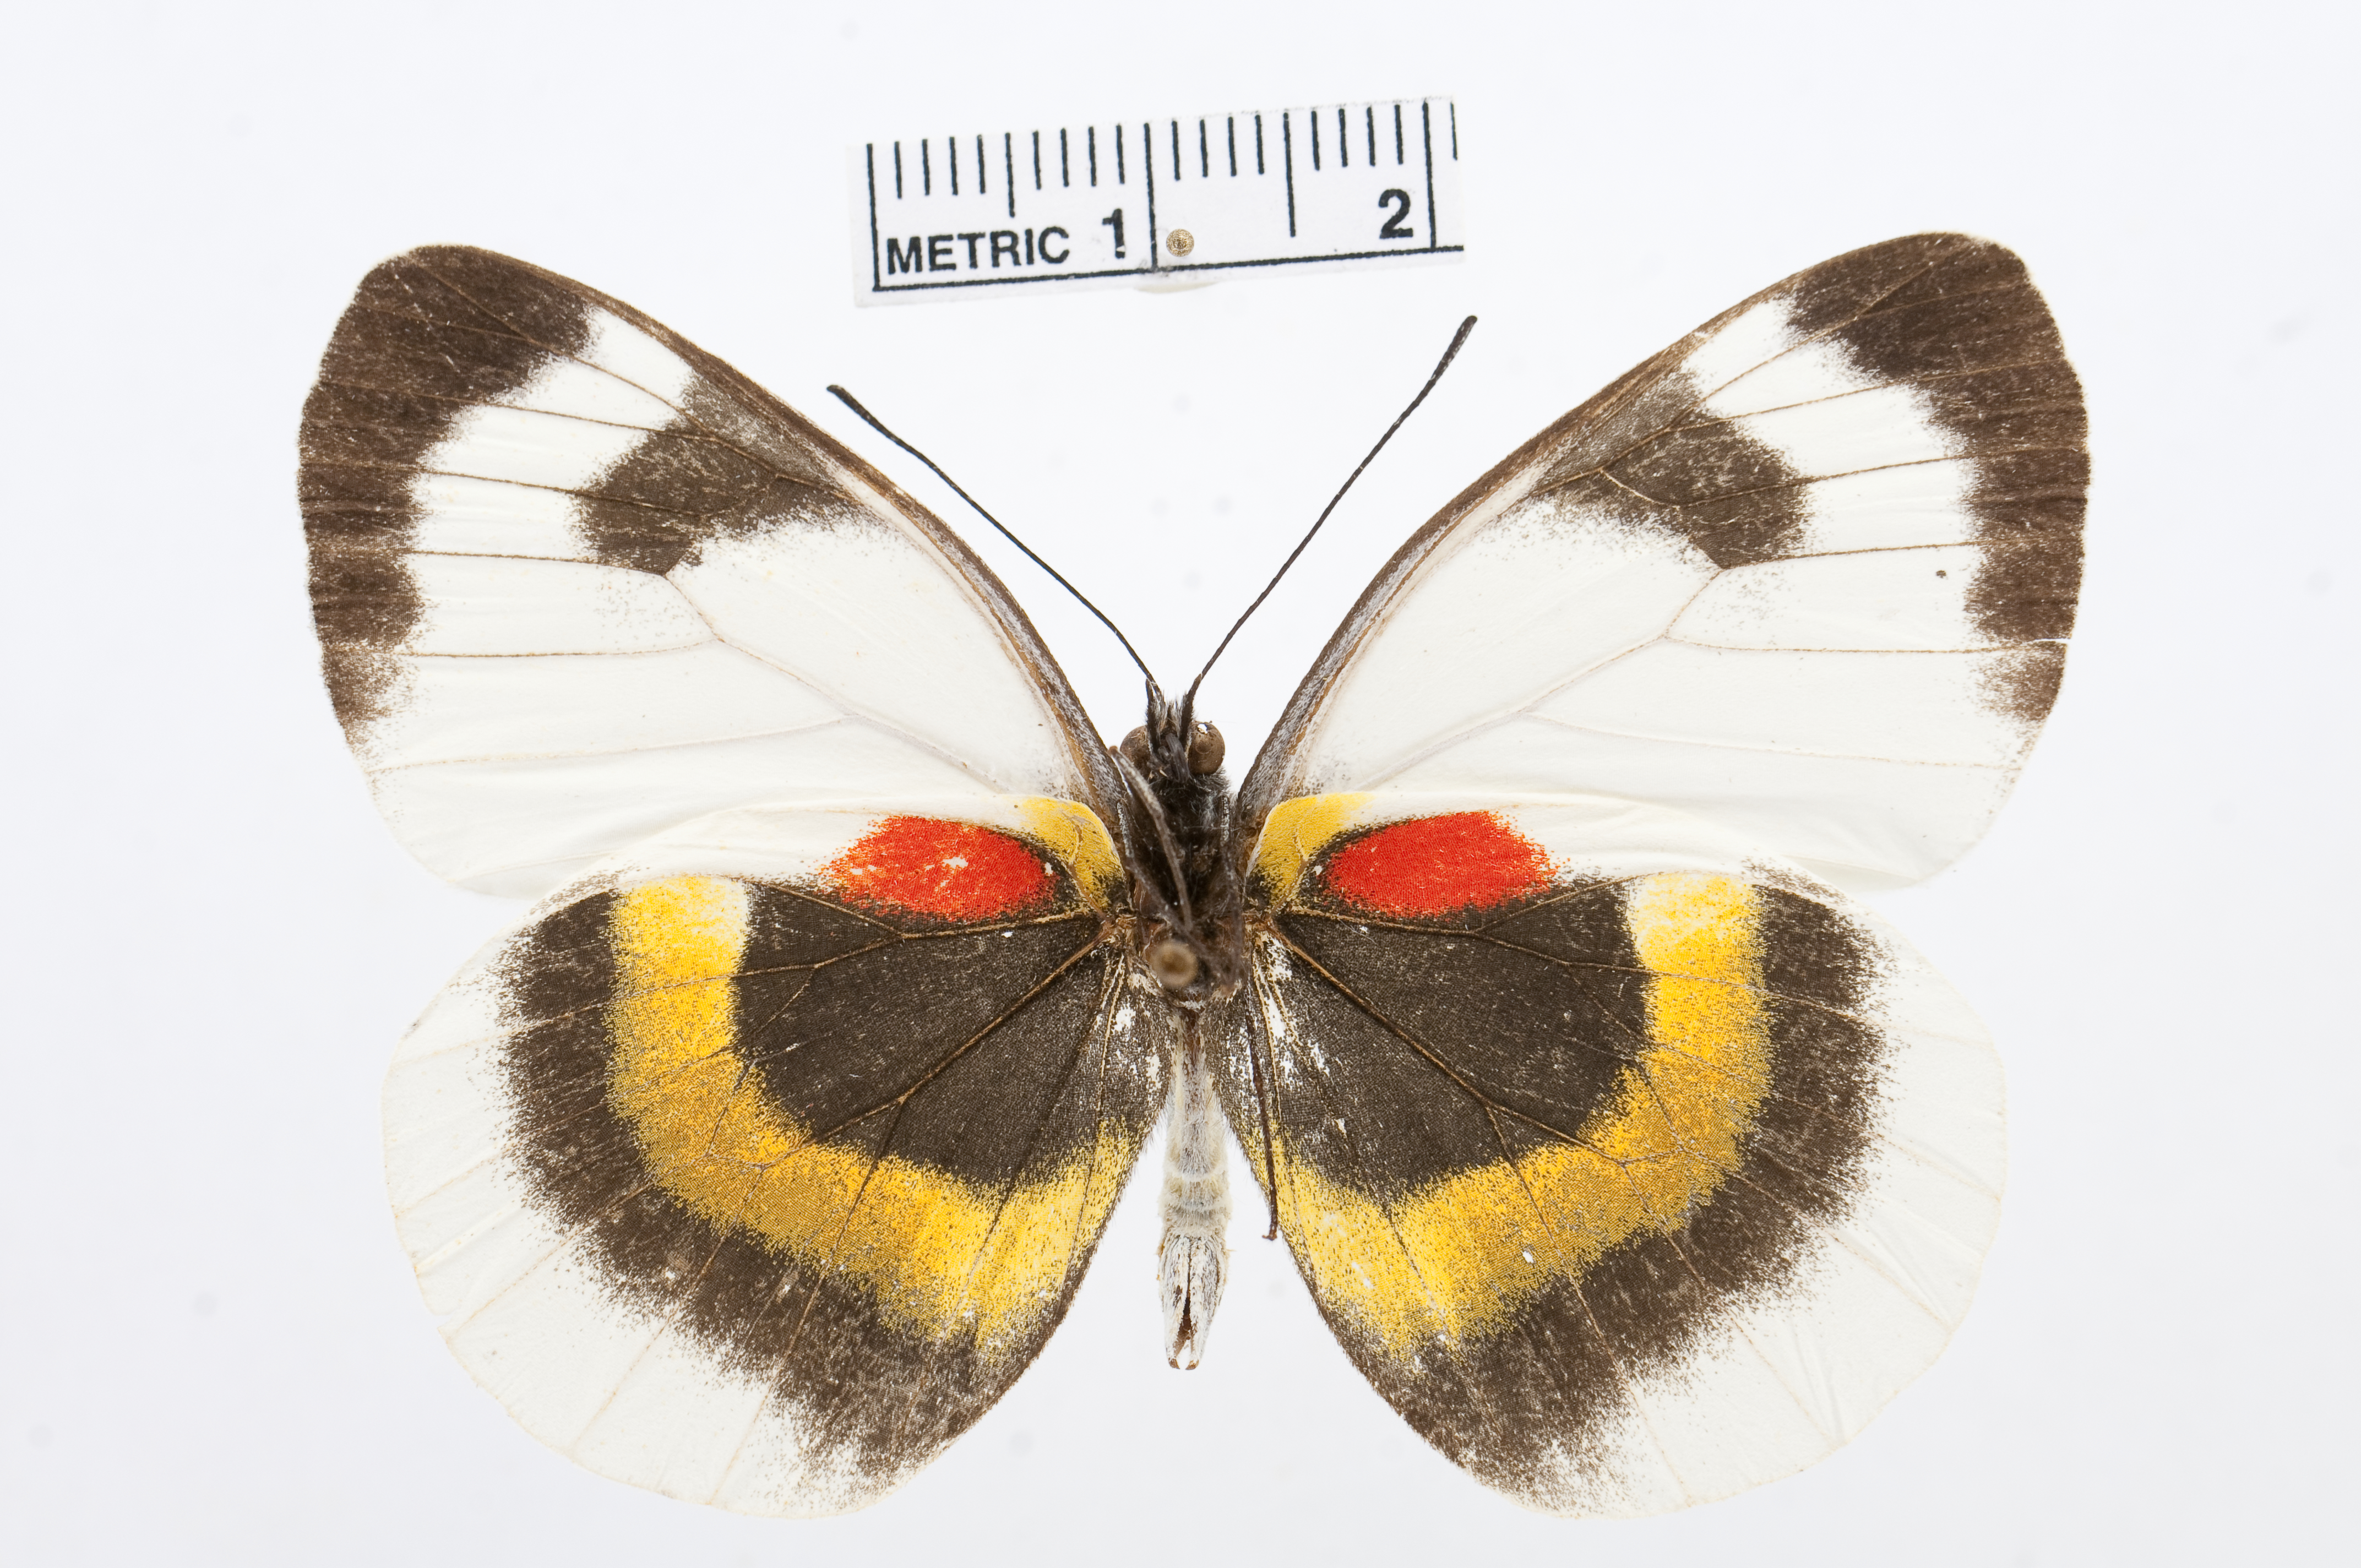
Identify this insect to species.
Delias ellipsis
